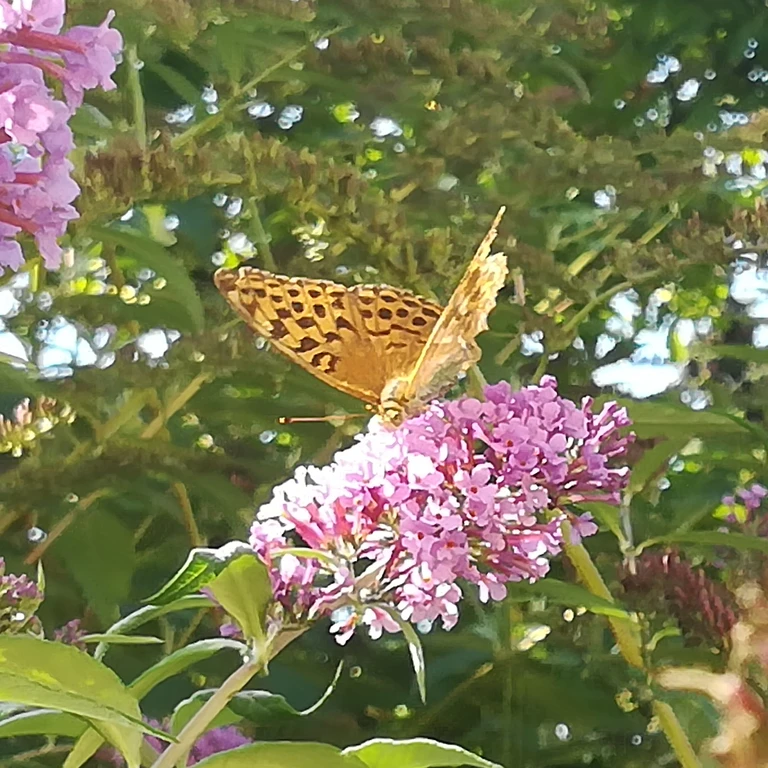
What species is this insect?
Argynnis paphia
